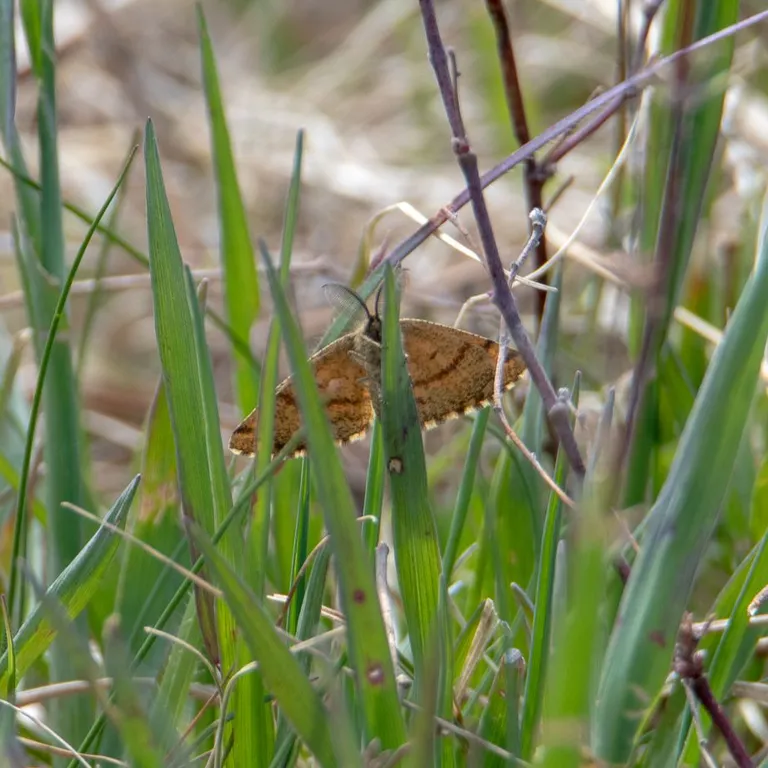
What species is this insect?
Ematurga atomaria
